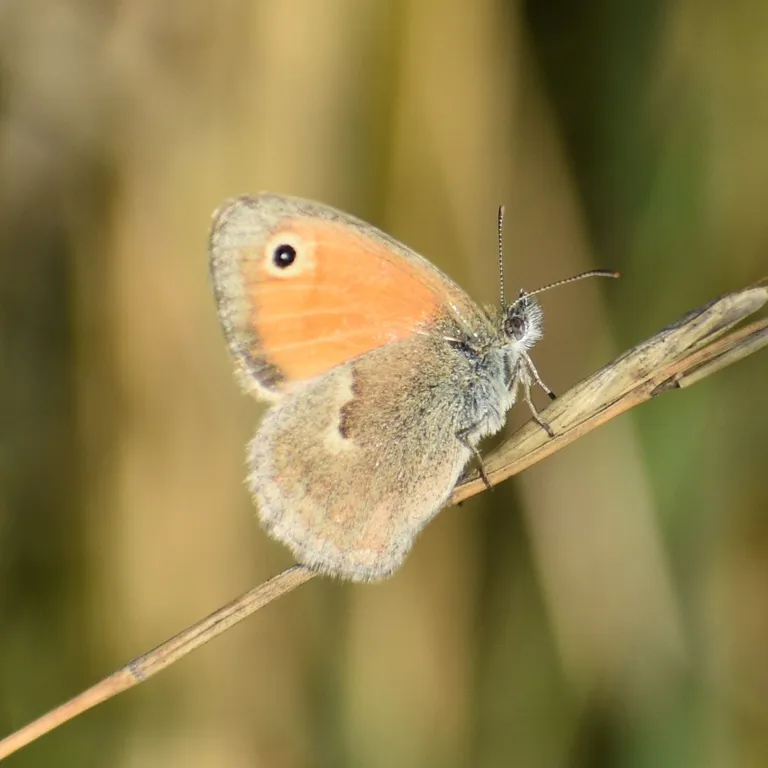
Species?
Coenonympha pamphilus
